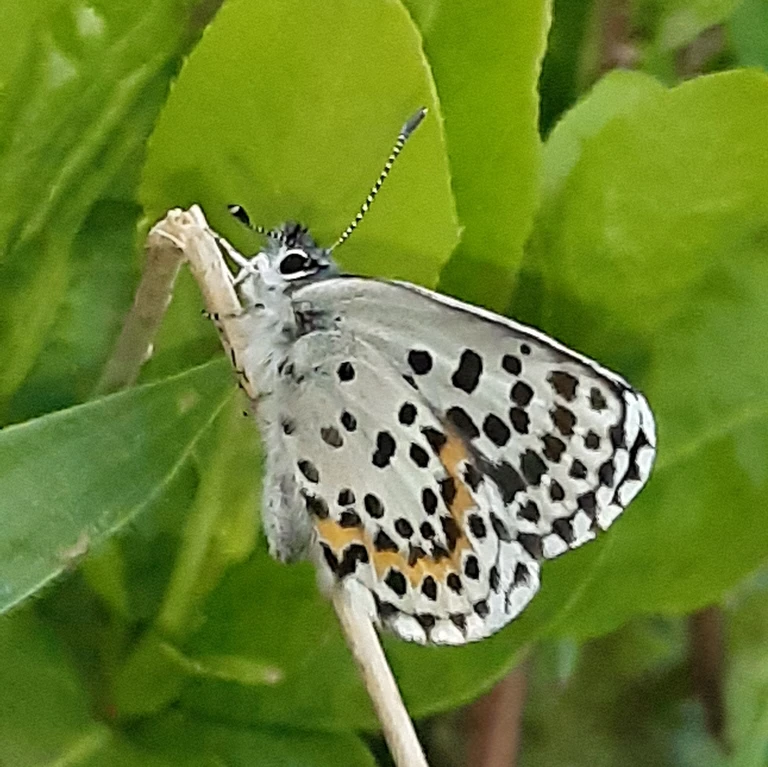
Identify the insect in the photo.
Scolitantides orion
